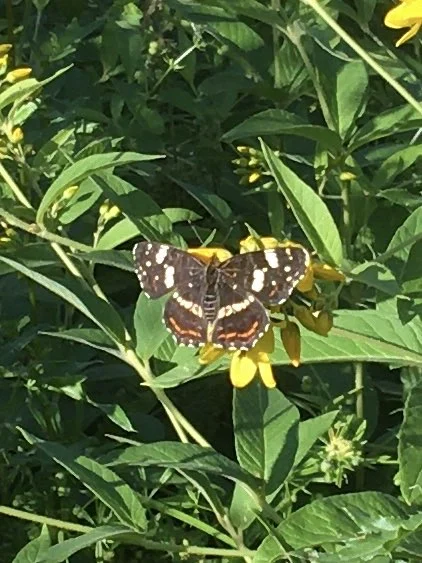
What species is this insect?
Araschnia levana
